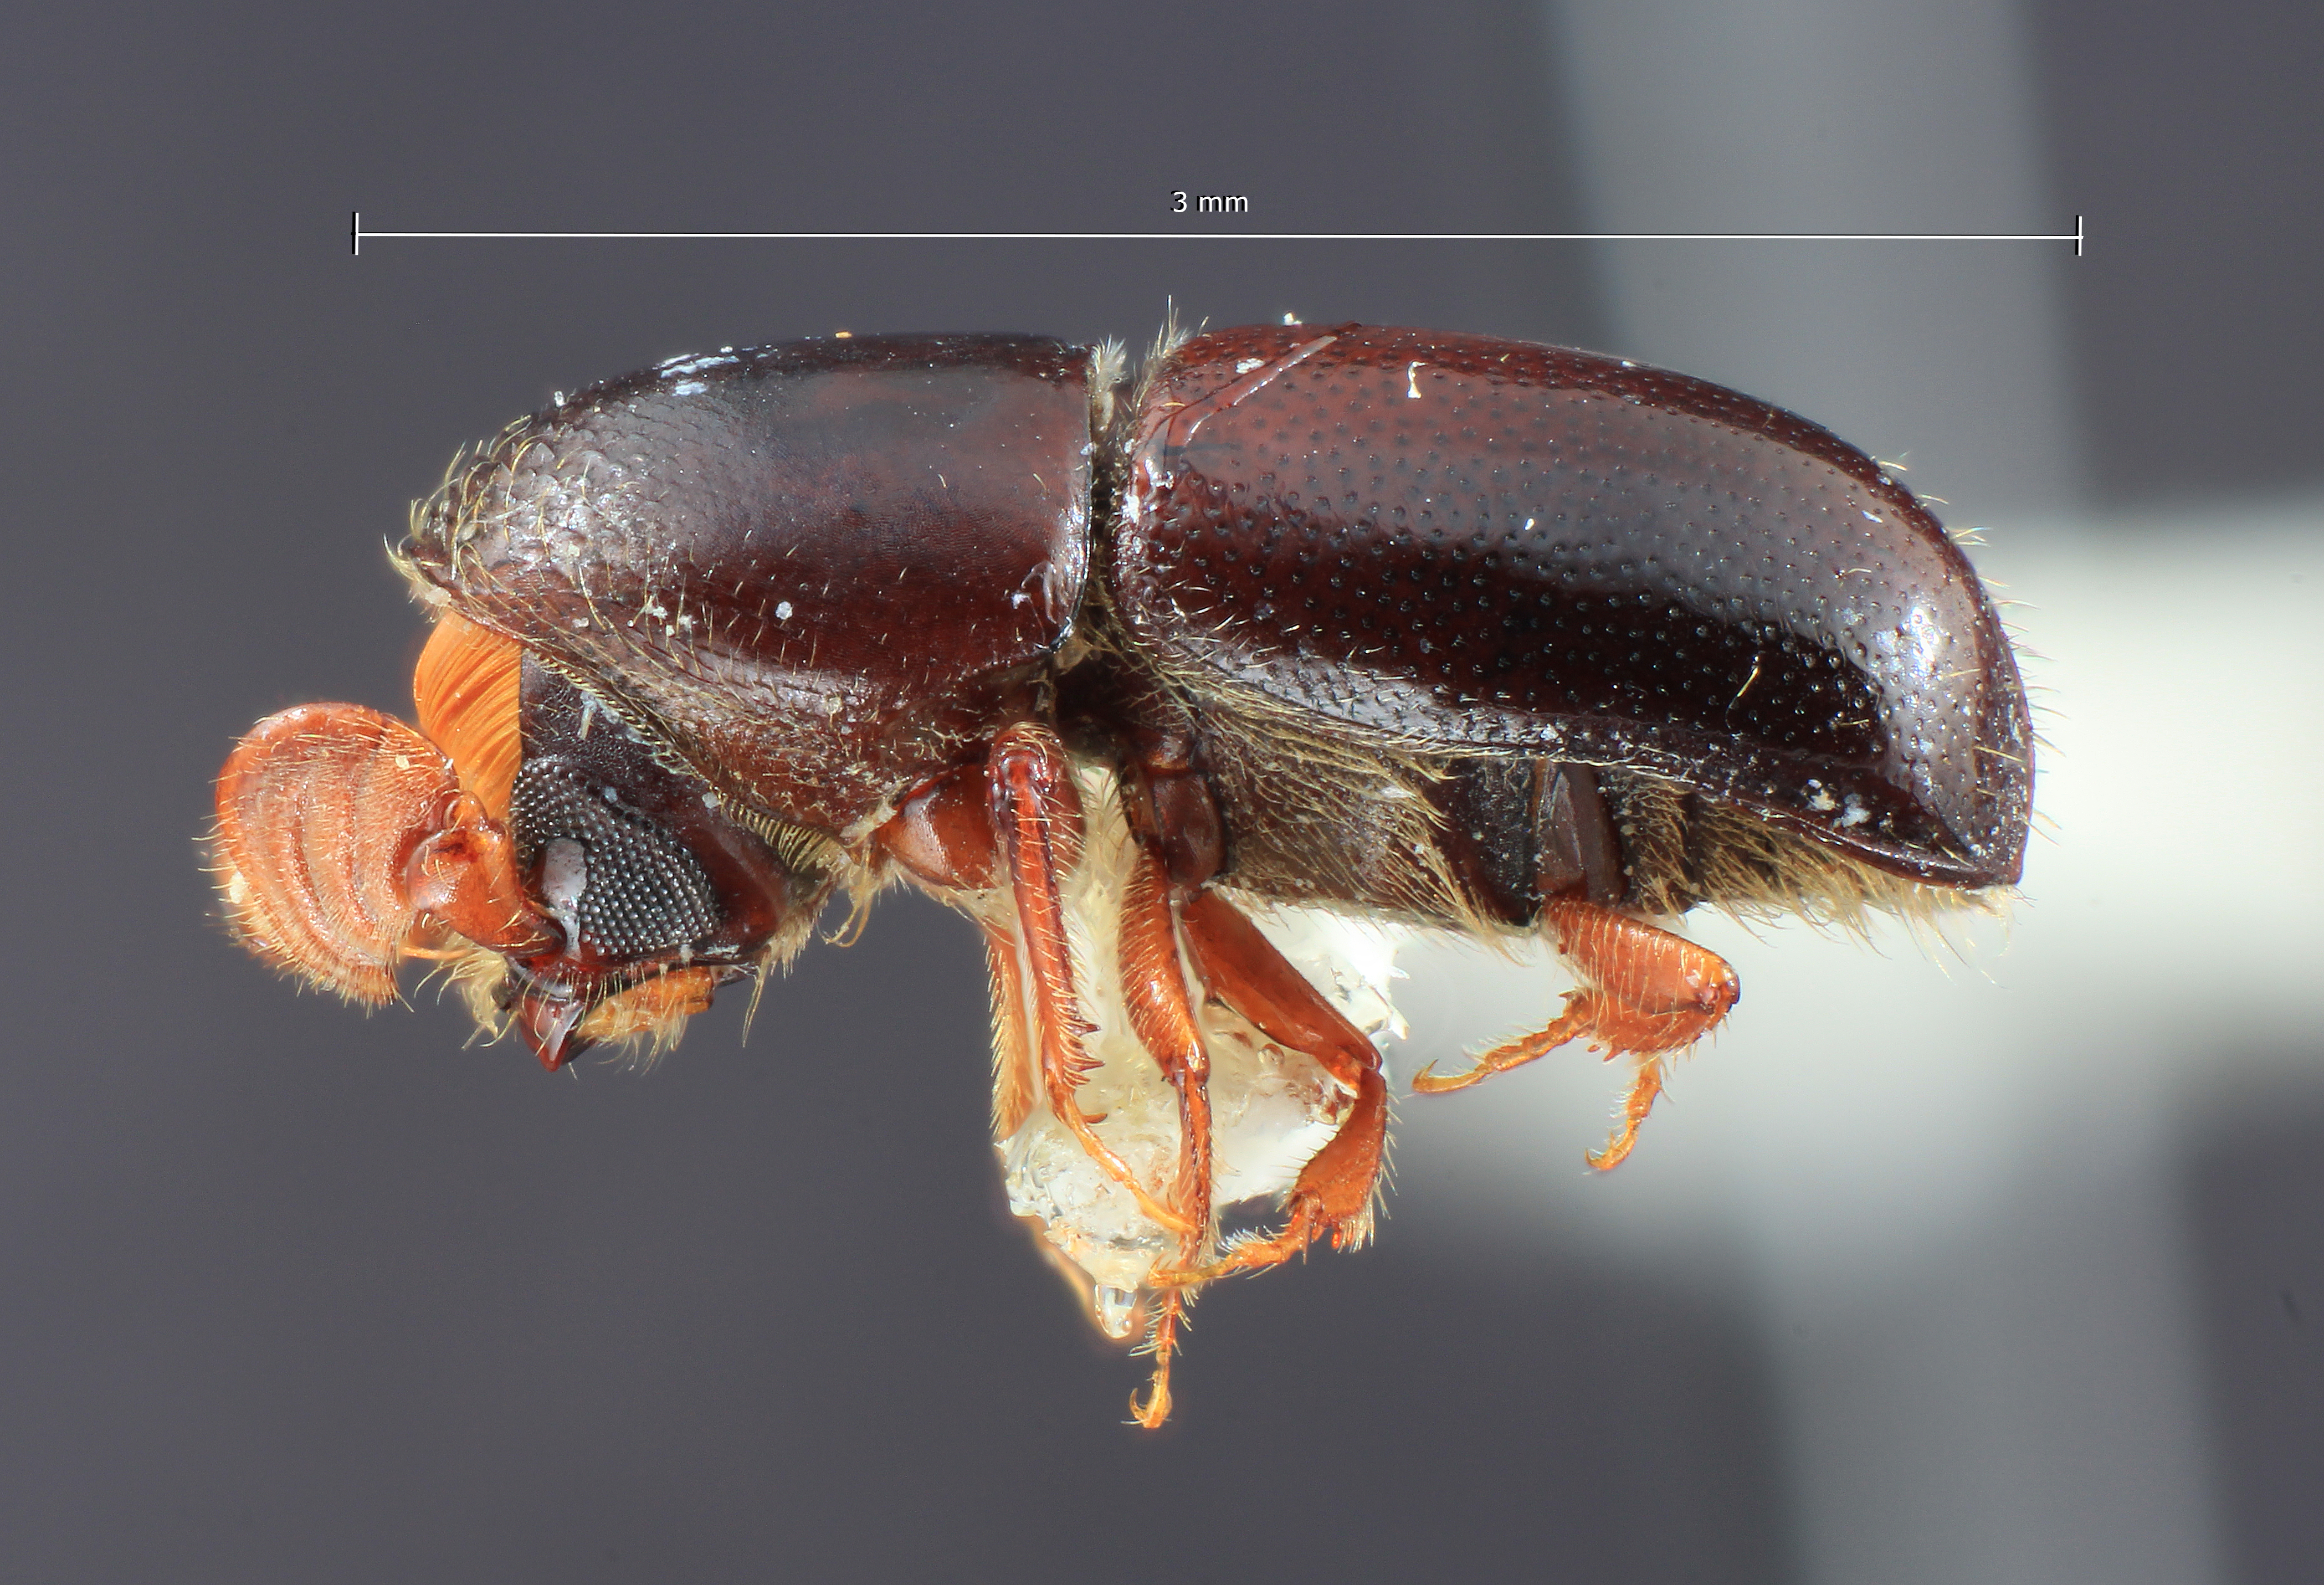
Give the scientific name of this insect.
Corthylus letzneri
